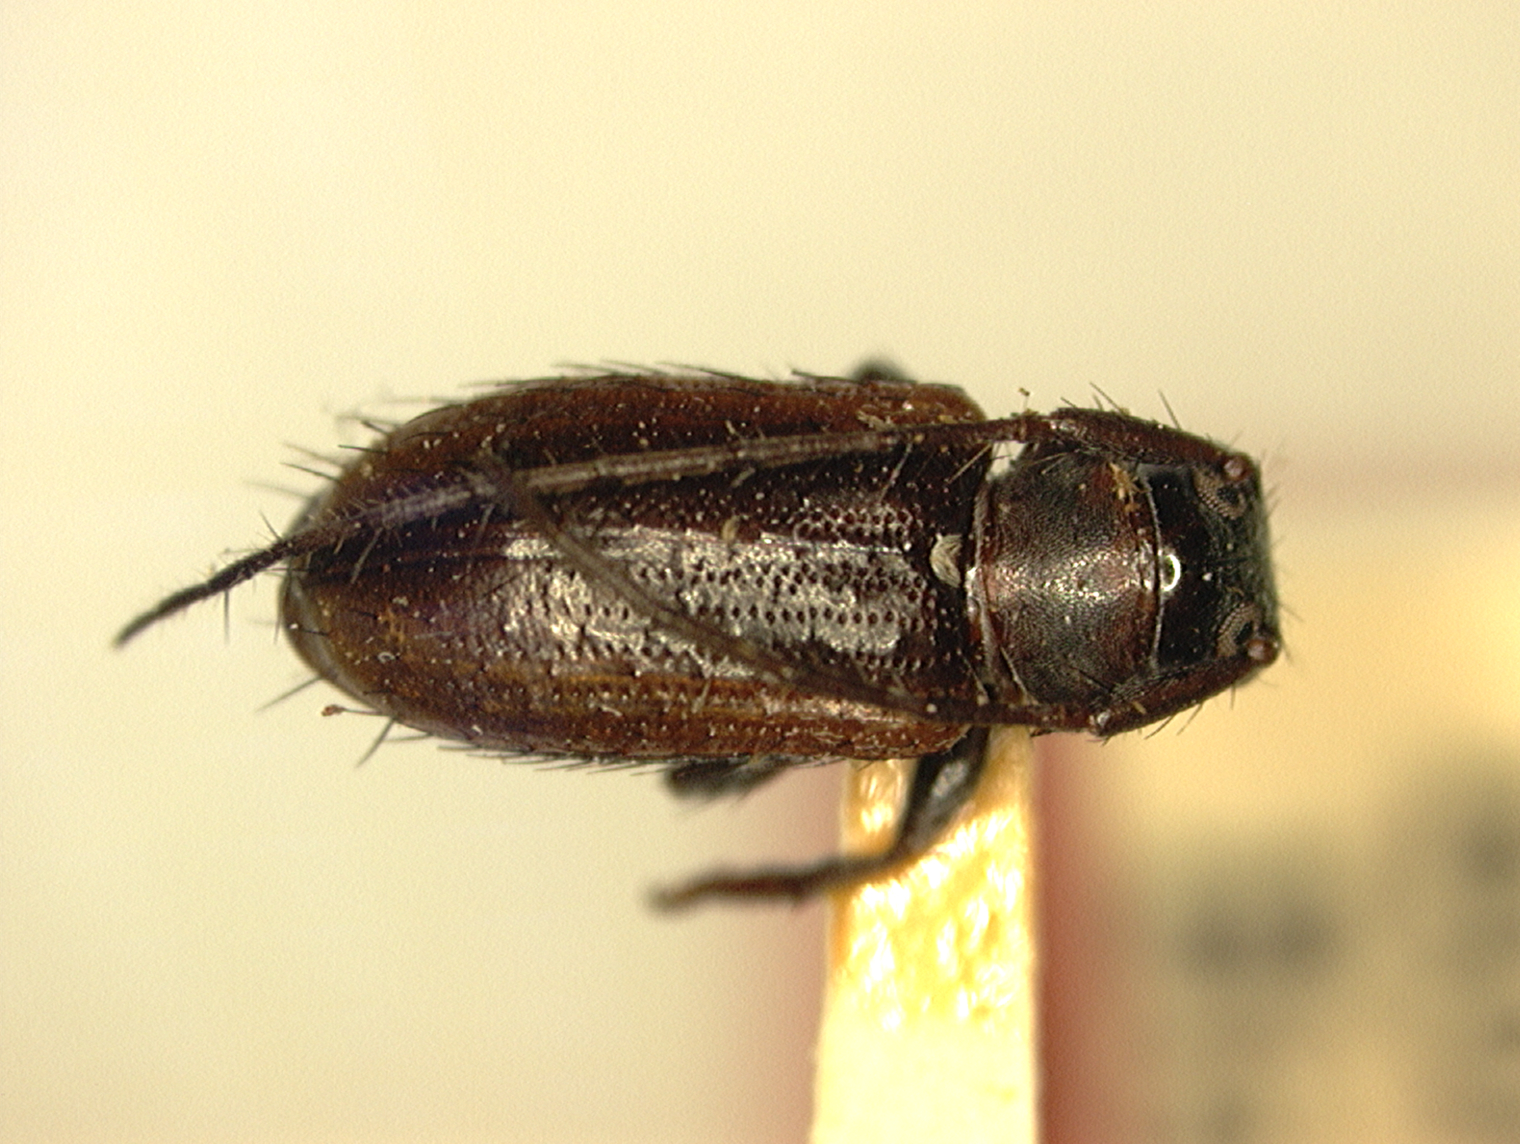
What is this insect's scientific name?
Exocentrus subglaber
